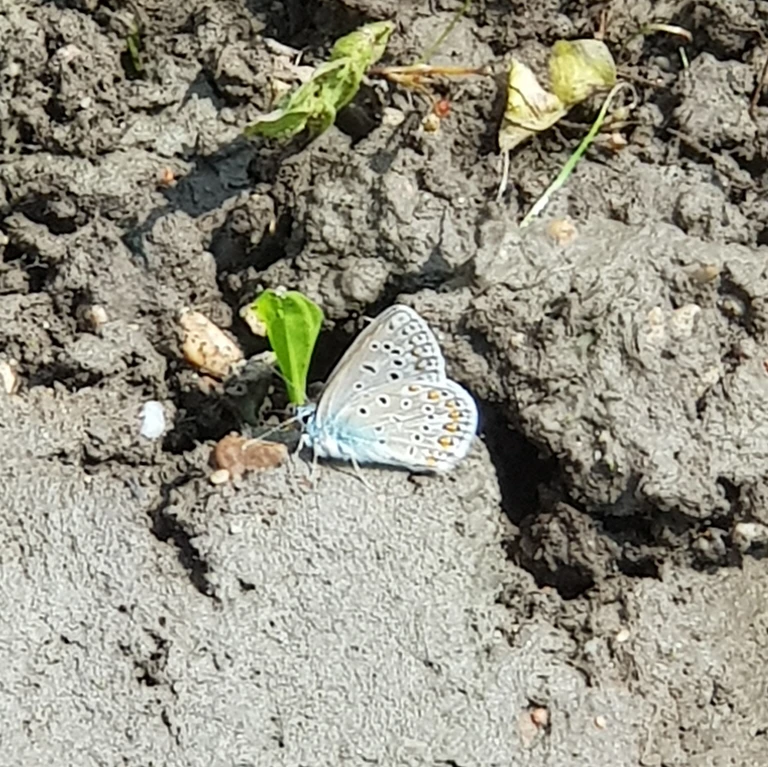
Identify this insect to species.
Polyommatus icarus
